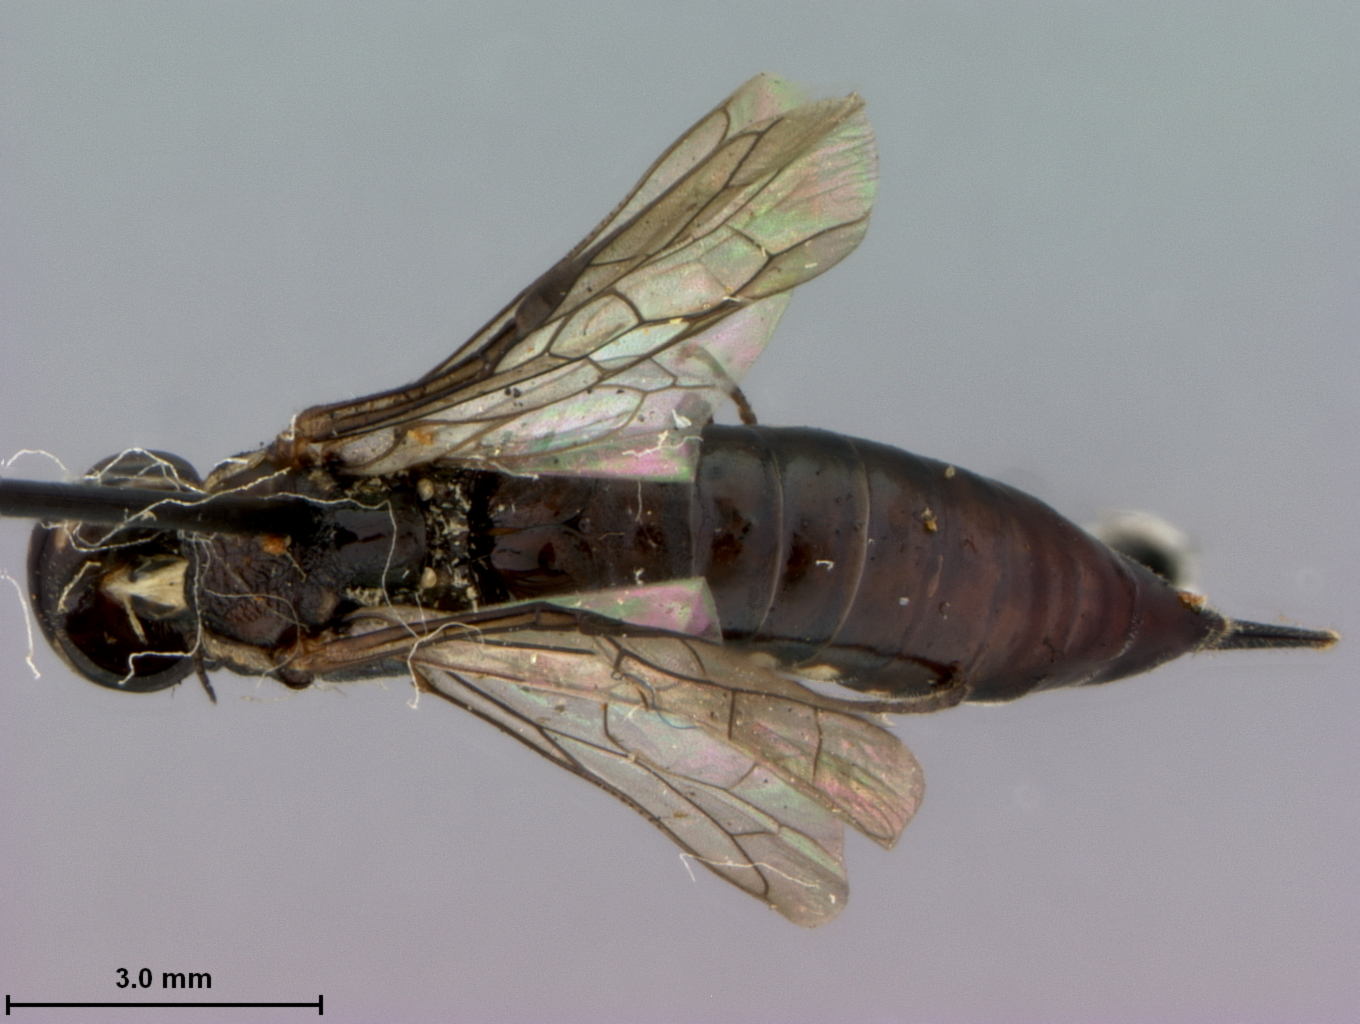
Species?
Xiphydria hicoriae
